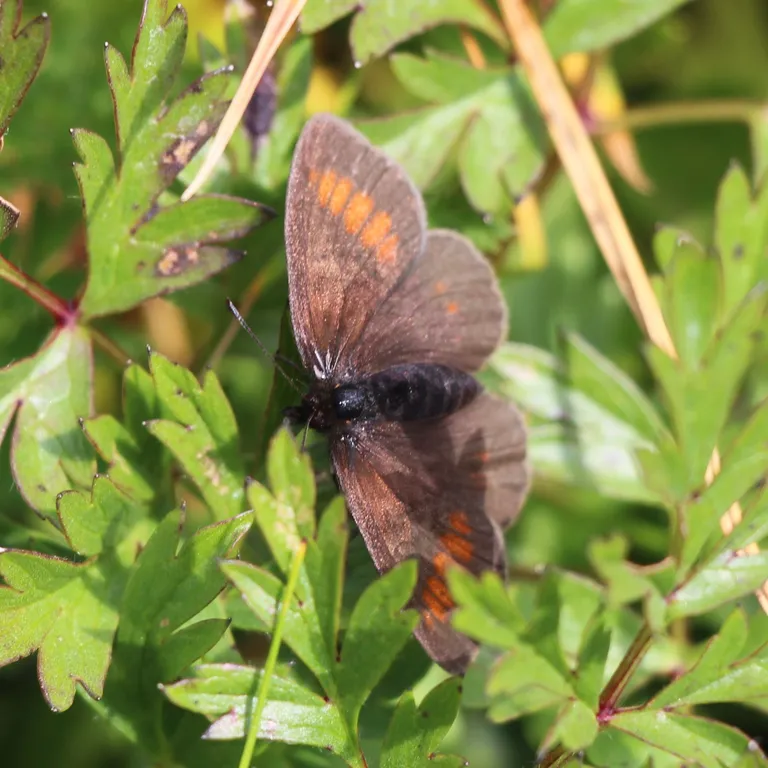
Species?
Erebia pharte
